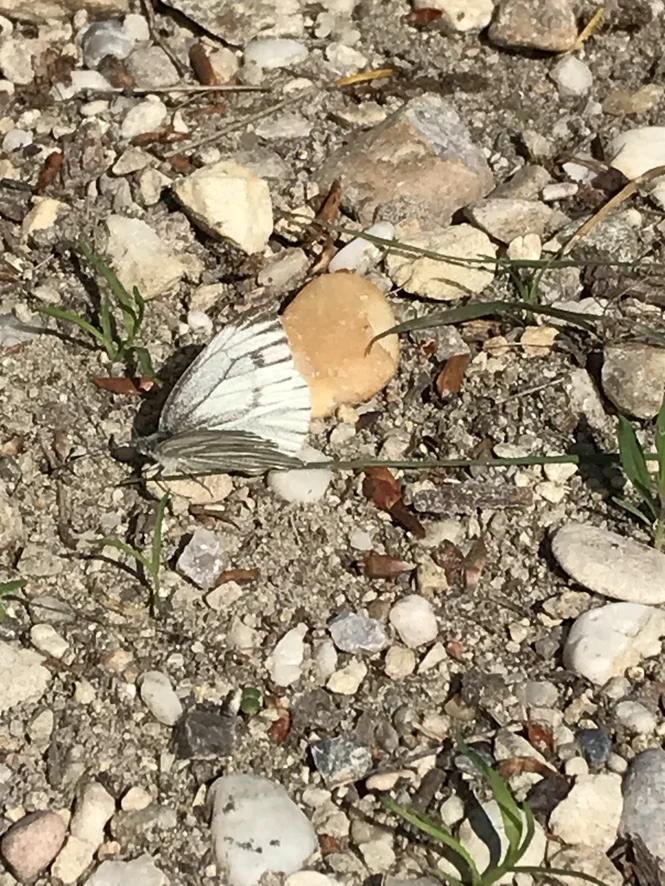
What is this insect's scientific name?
Pieris napi
